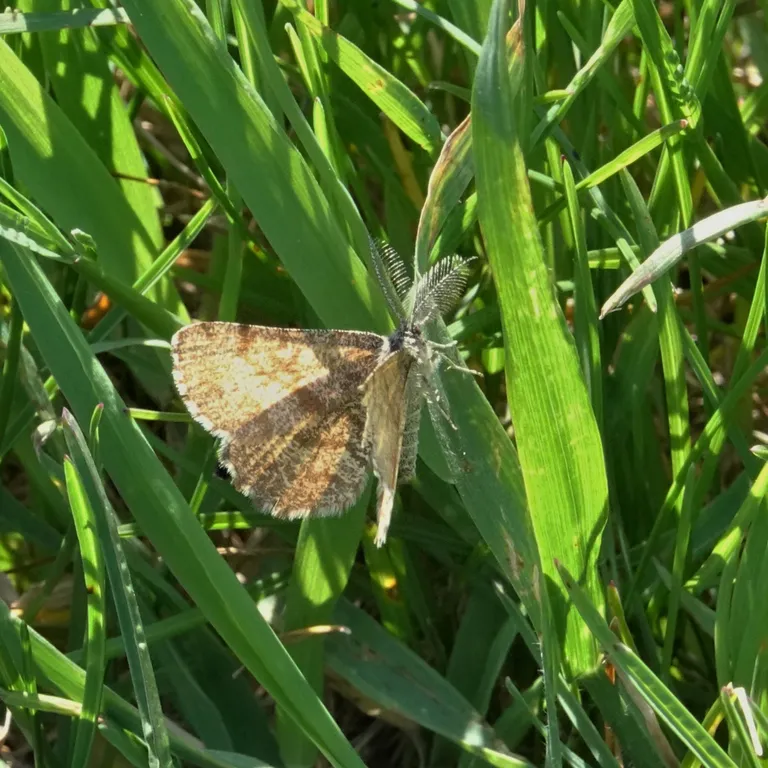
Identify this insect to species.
Ematurga atomaria
